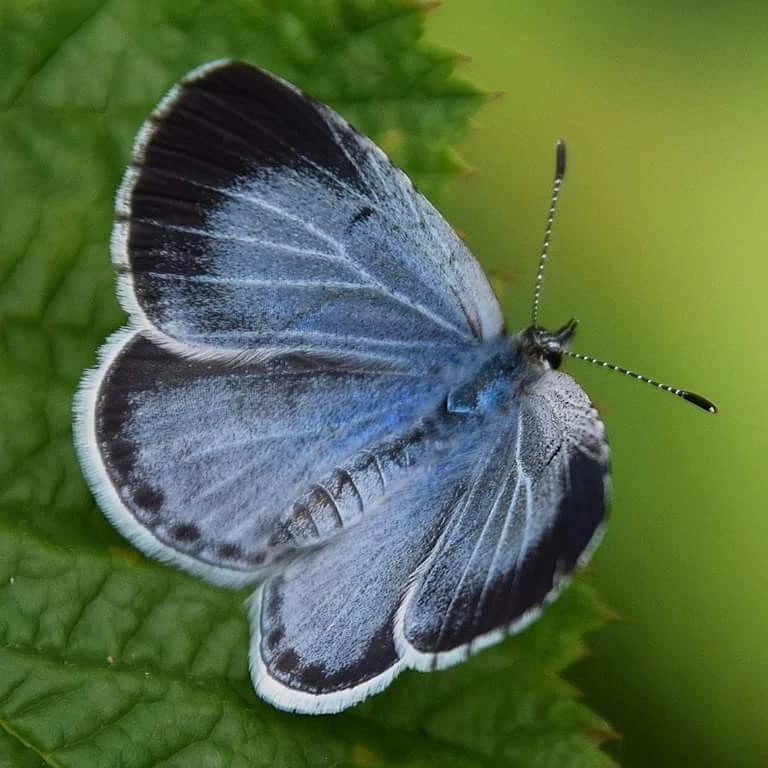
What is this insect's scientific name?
Celastrina argiolus
